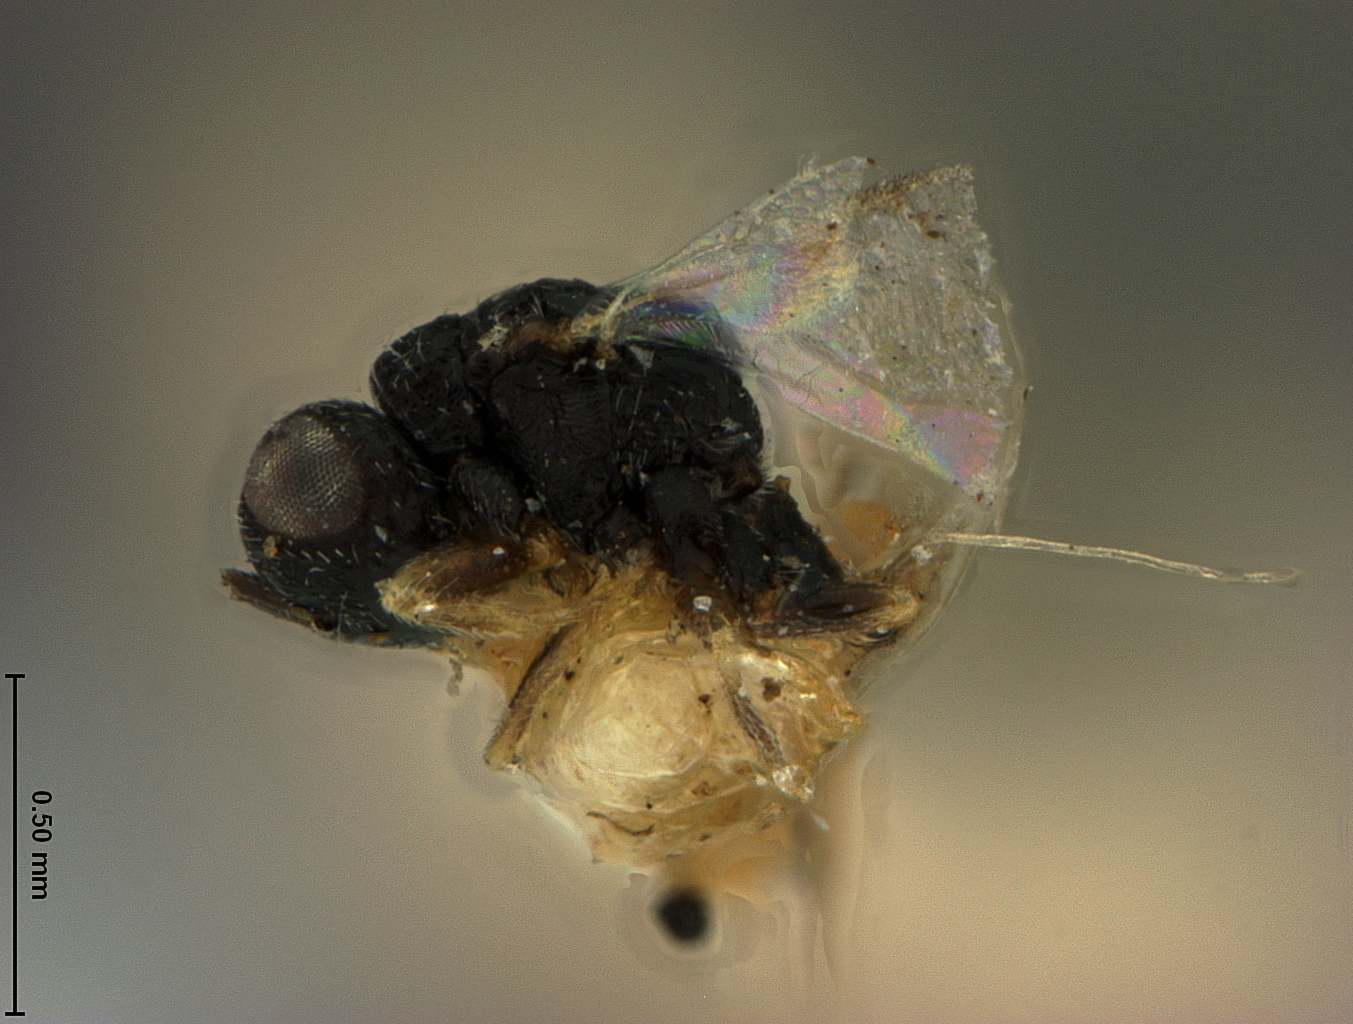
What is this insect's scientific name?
Eurytomocharis minuta
